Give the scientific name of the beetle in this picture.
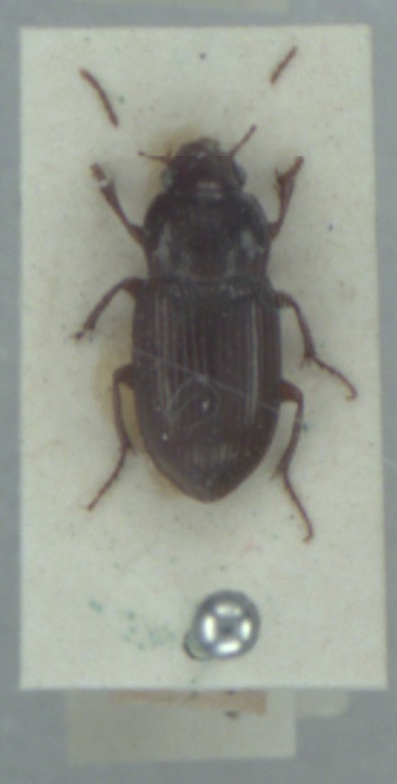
Amara apricaria
